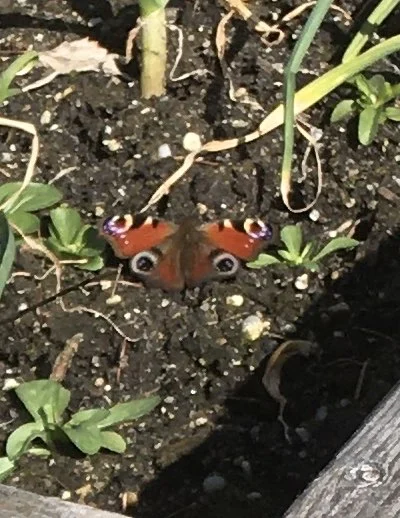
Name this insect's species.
Aglais io
